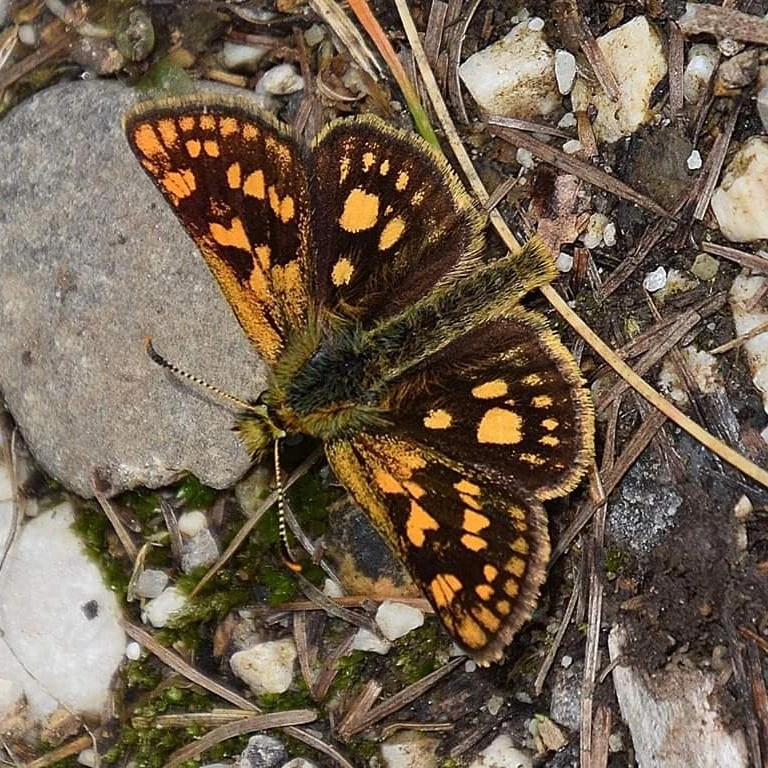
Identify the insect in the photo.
Carterocephalus palaemon
